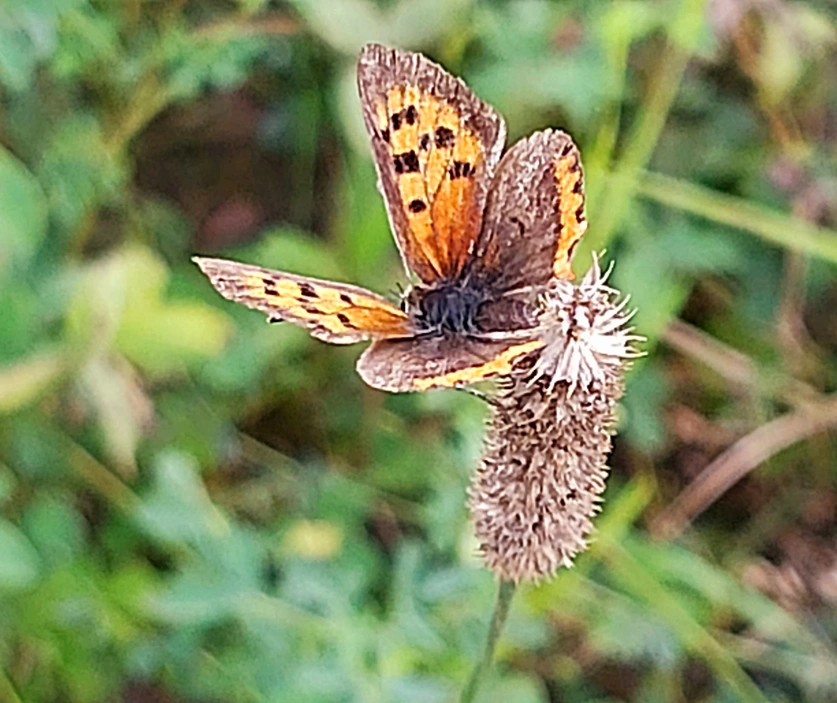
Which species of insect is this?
Lycaena phlaeas
